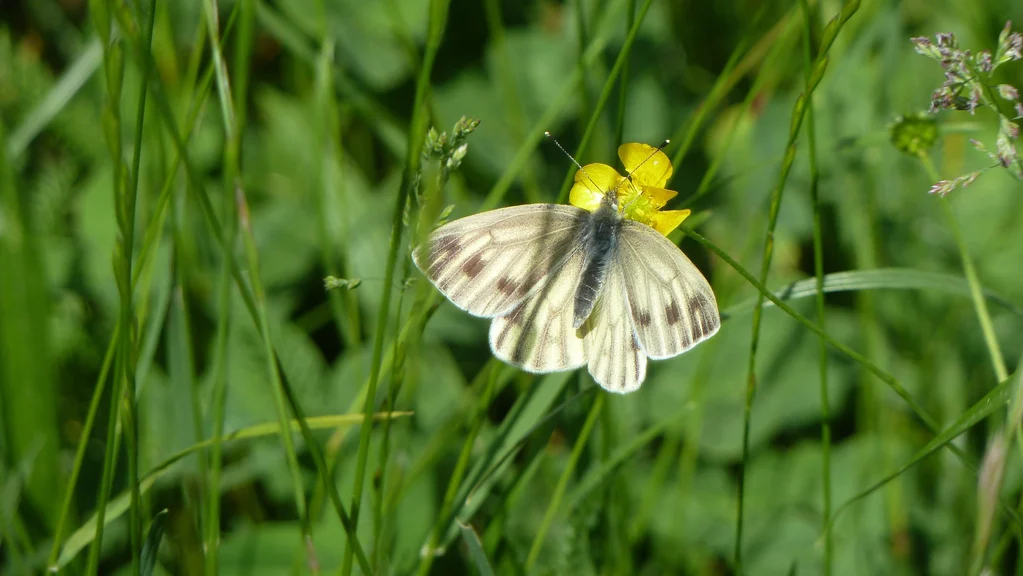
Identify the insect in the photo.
Pieris bryoniae
